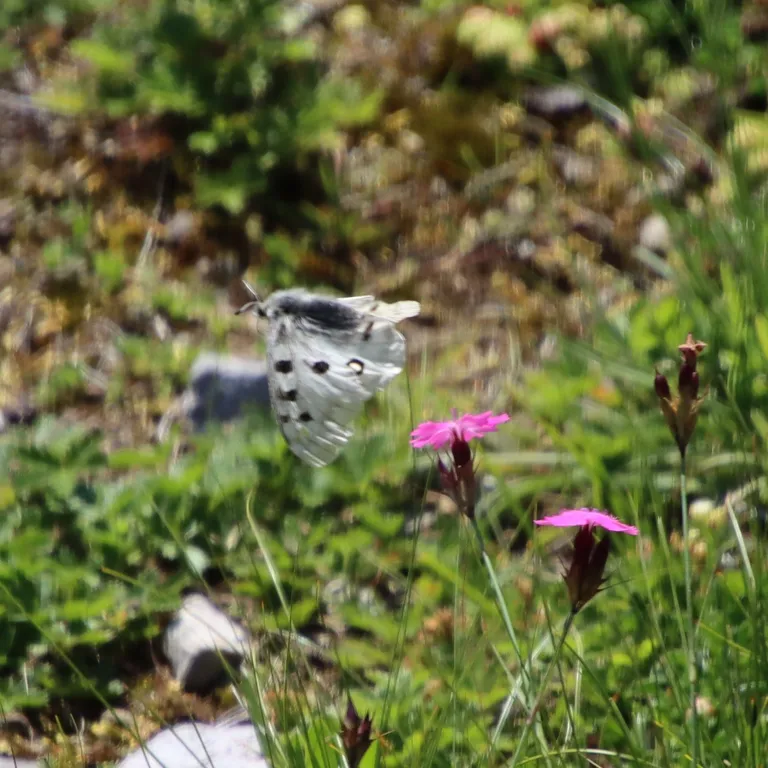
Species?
Parnassius apollo
